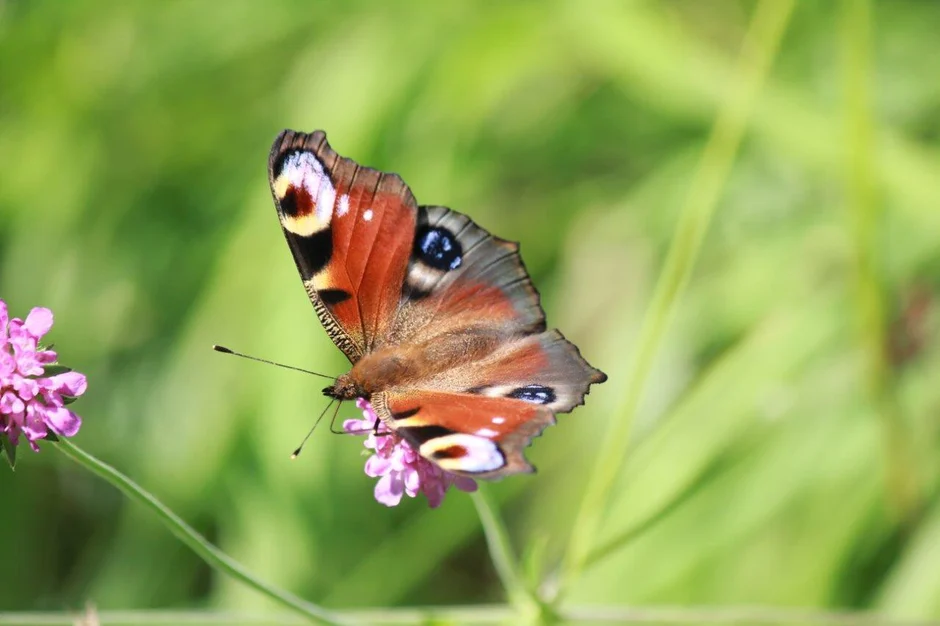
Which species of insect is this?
Aglais io
